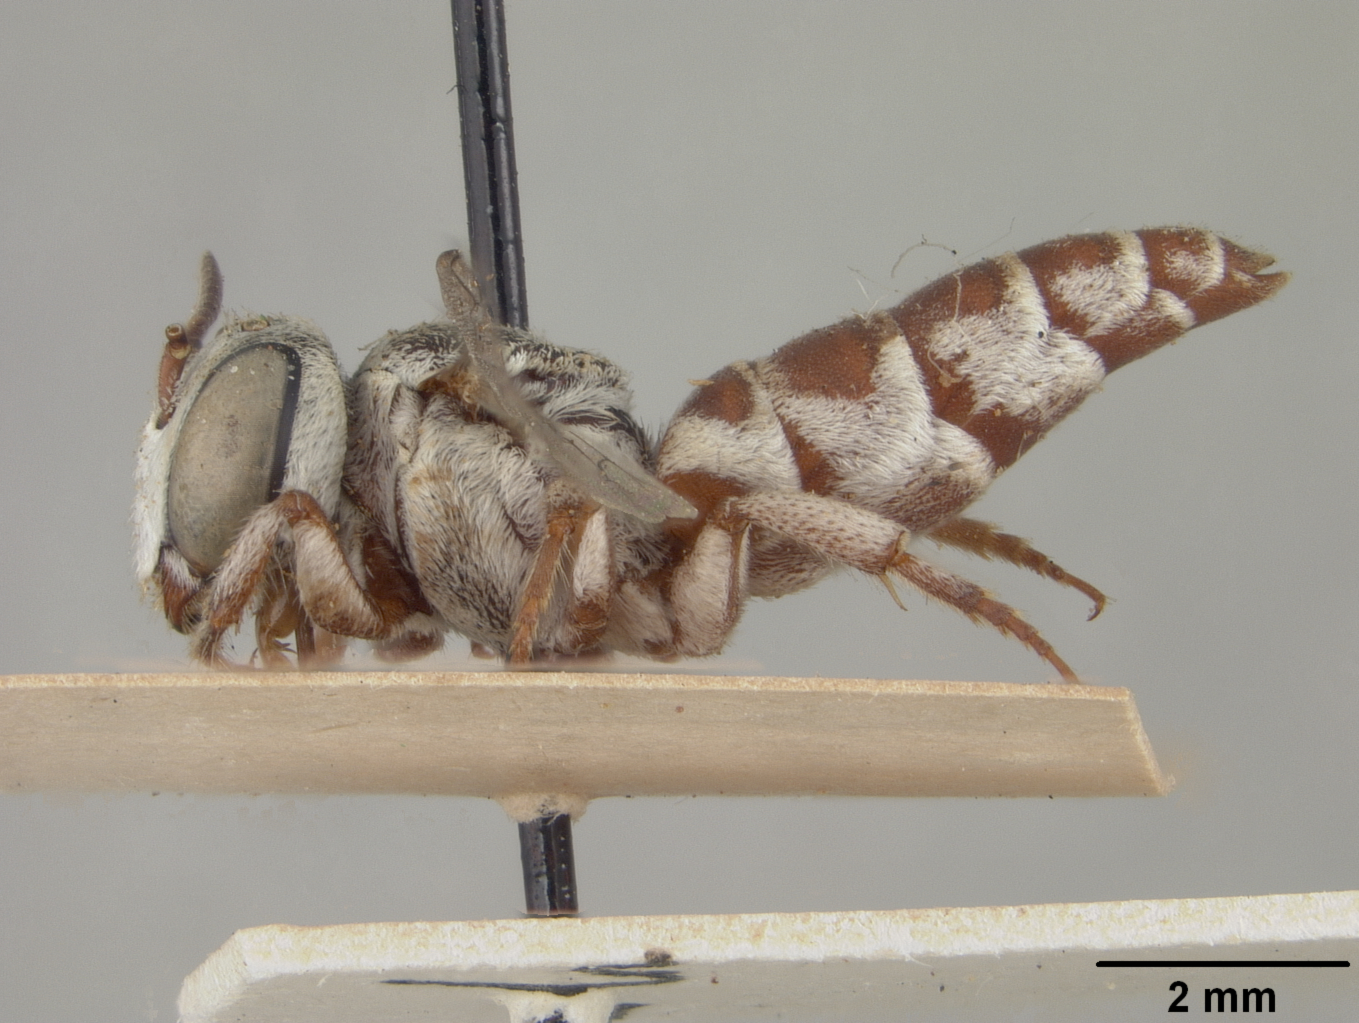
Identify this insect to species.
Coelioxys rufiventris
